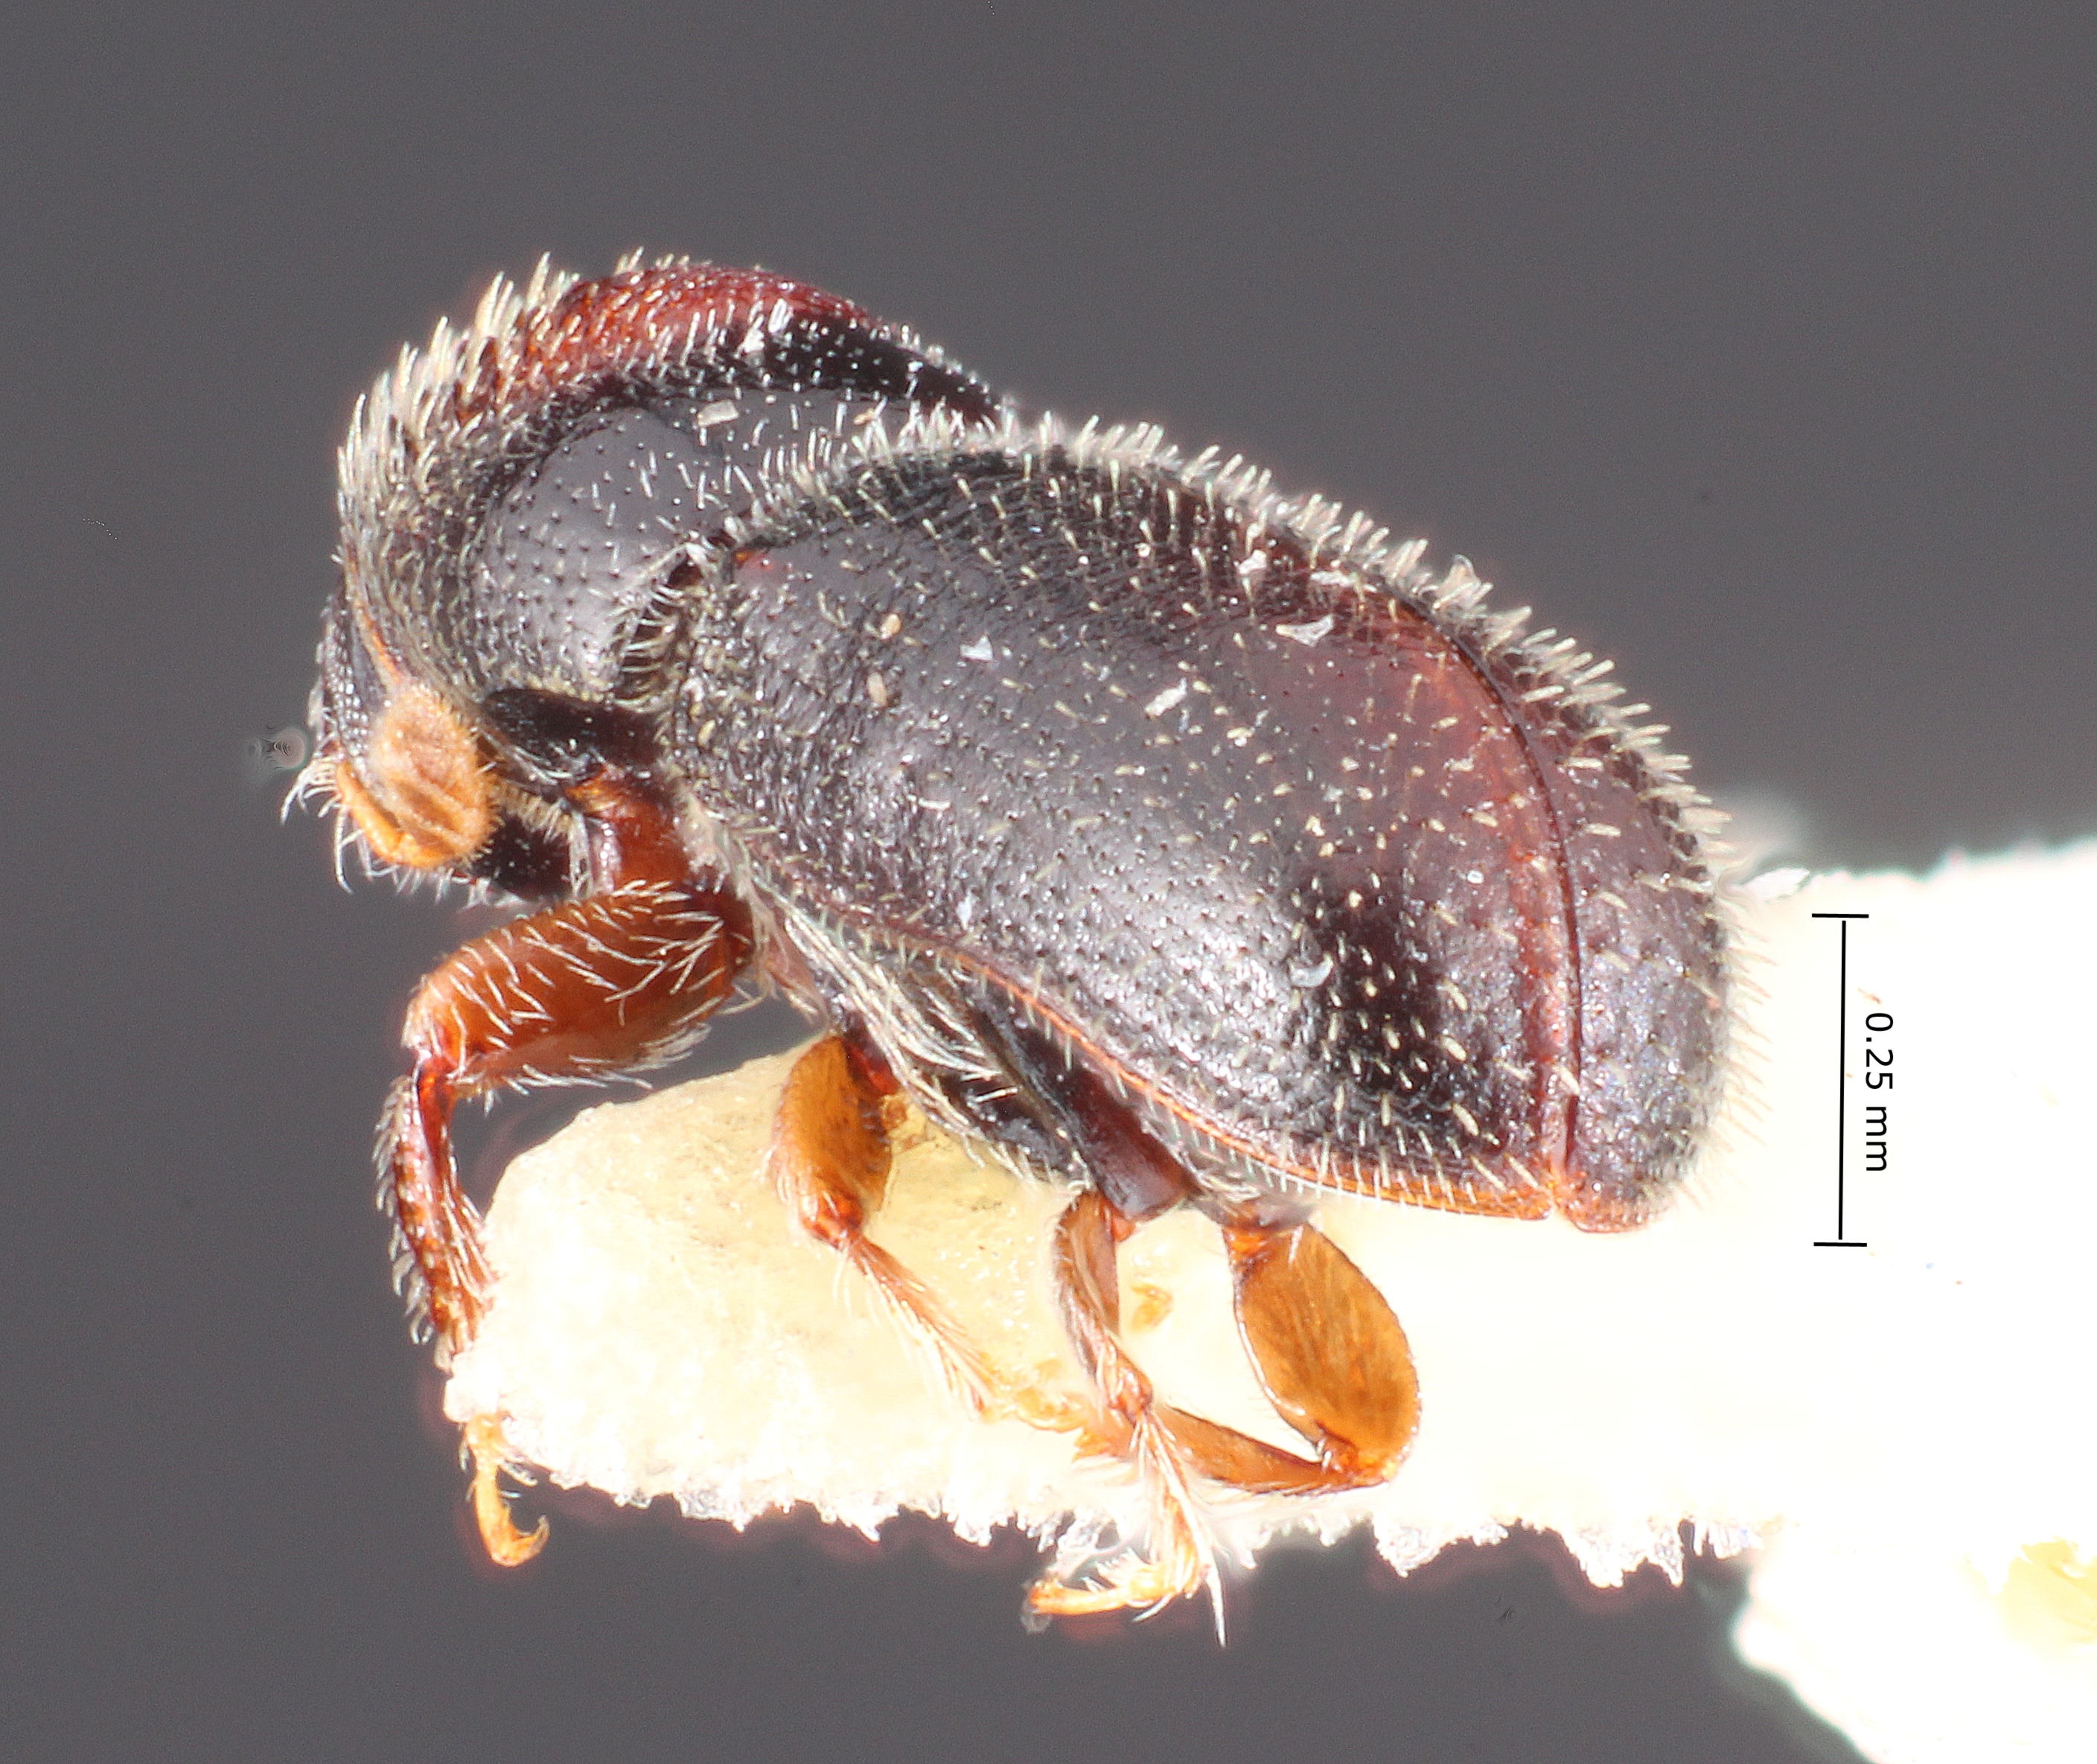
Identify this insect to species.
Pseudopityophthorus gracilus
